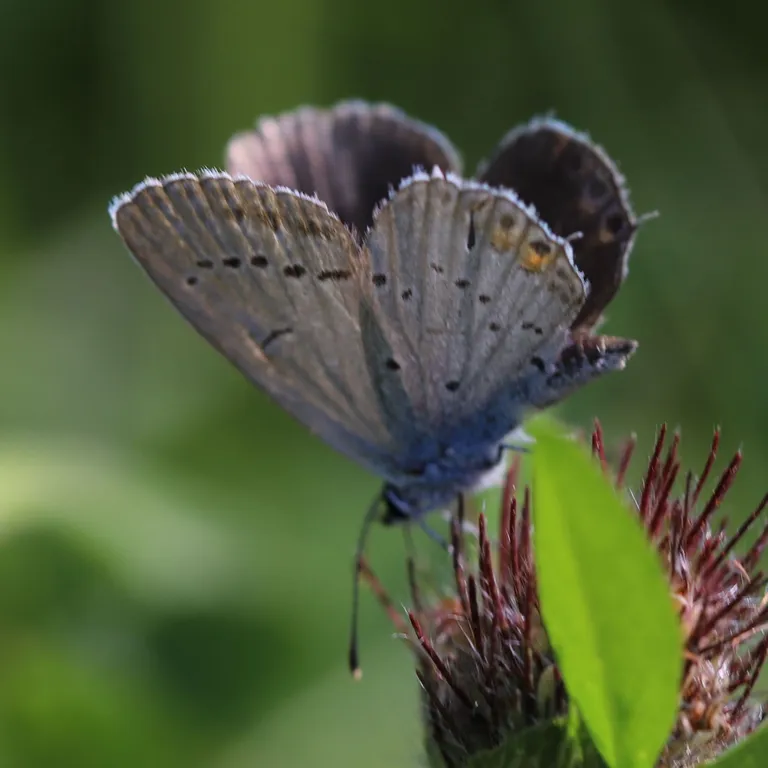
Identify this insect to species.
Cupido argiades (also Elkalyce argiades)
